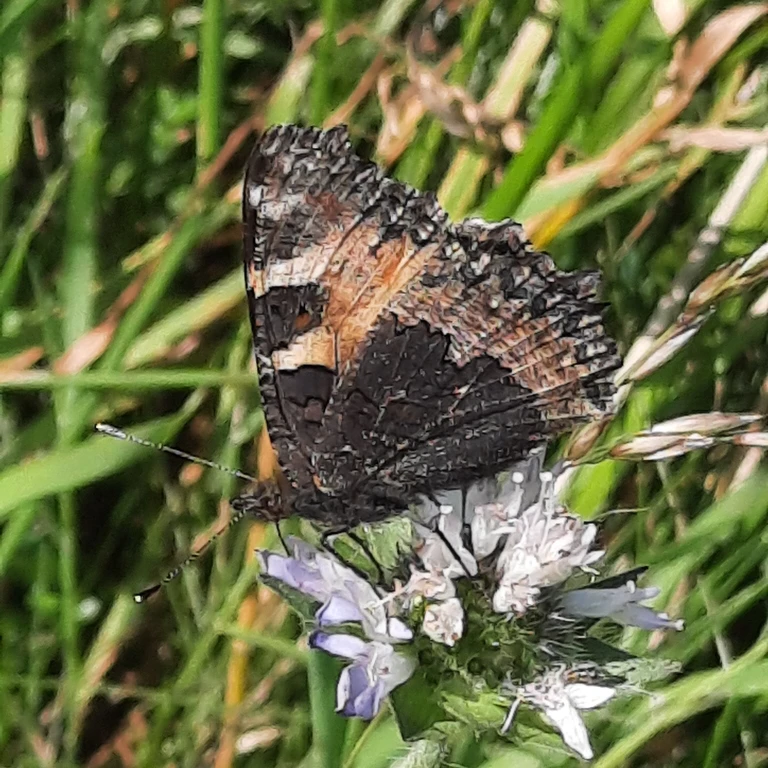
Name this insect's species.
Aglais urticae
